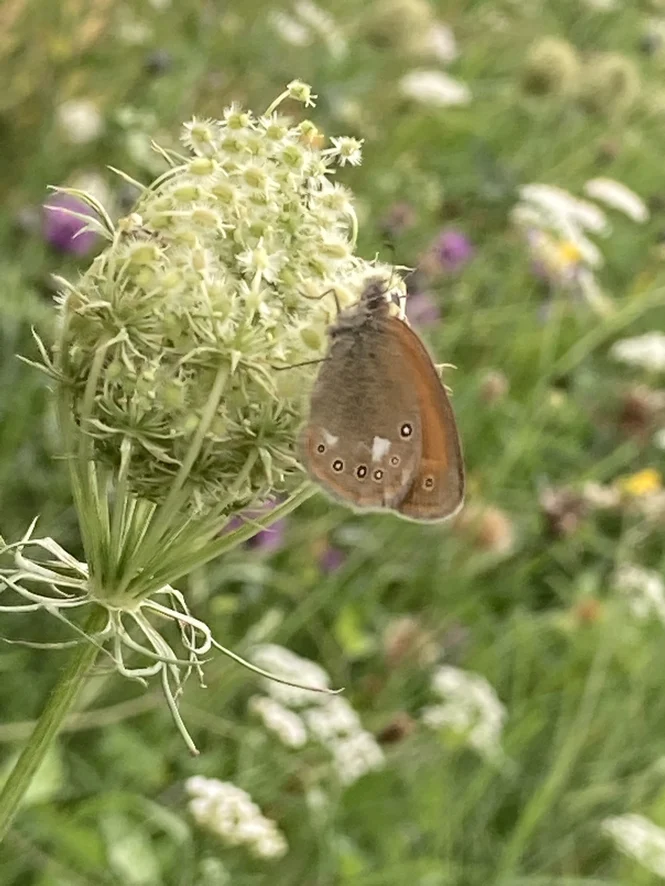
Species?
Coenonympha glycerion (also Coenonympha iphis)
